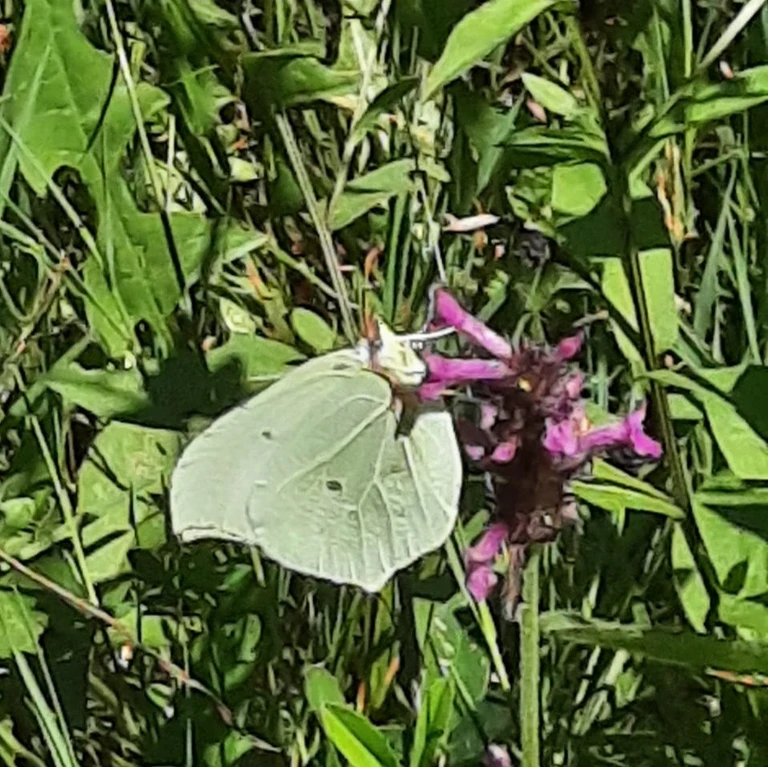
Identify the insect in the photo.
Gonepteryx rhamni
